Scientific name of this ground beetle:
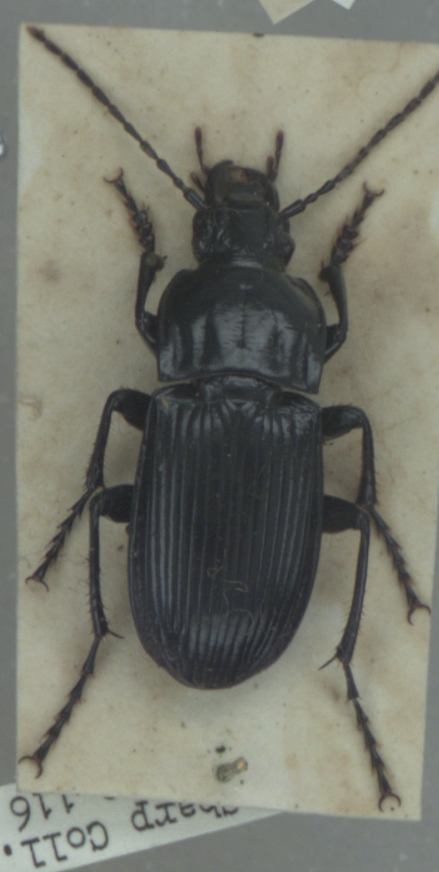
Abax parallelepipedus
